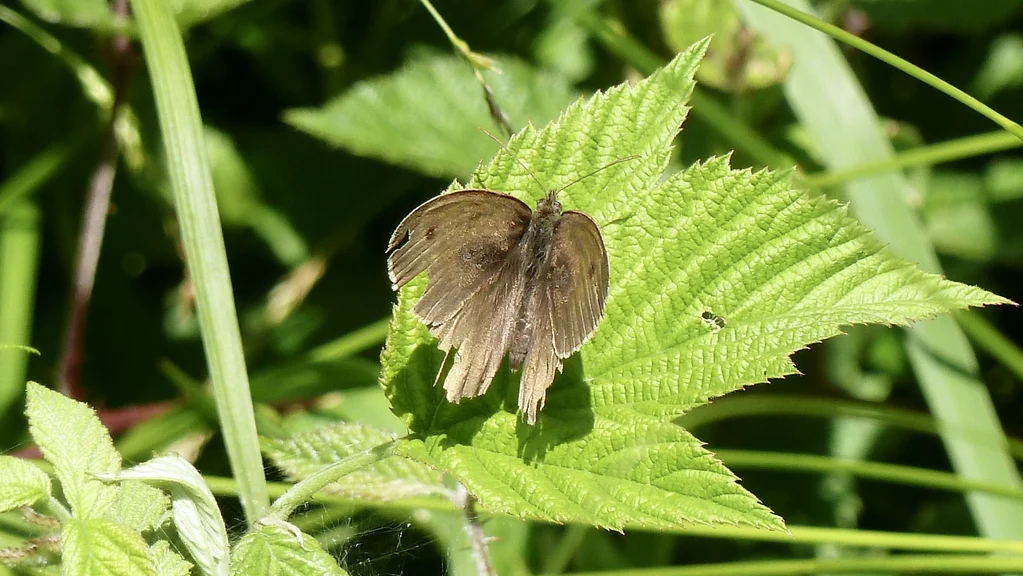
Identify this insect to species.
Maniola jurtina
